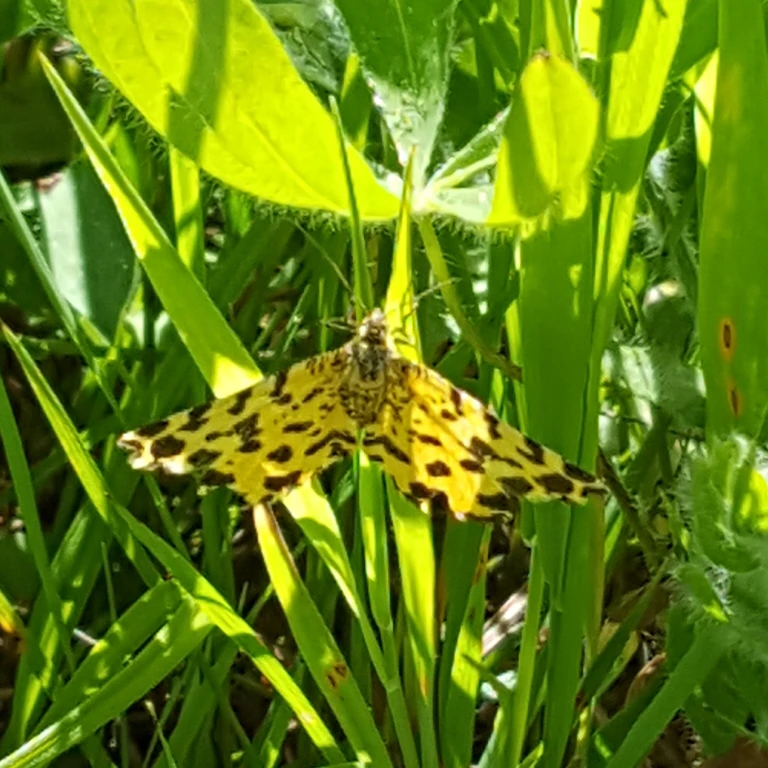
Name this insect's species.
Pseudopanthera macularia
